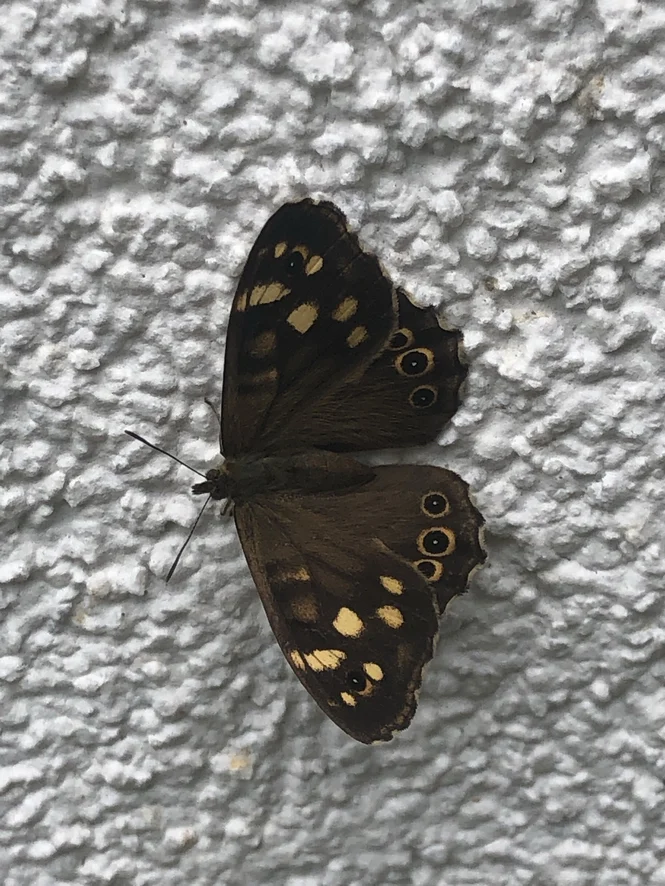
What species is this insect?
Pararge aegeria
